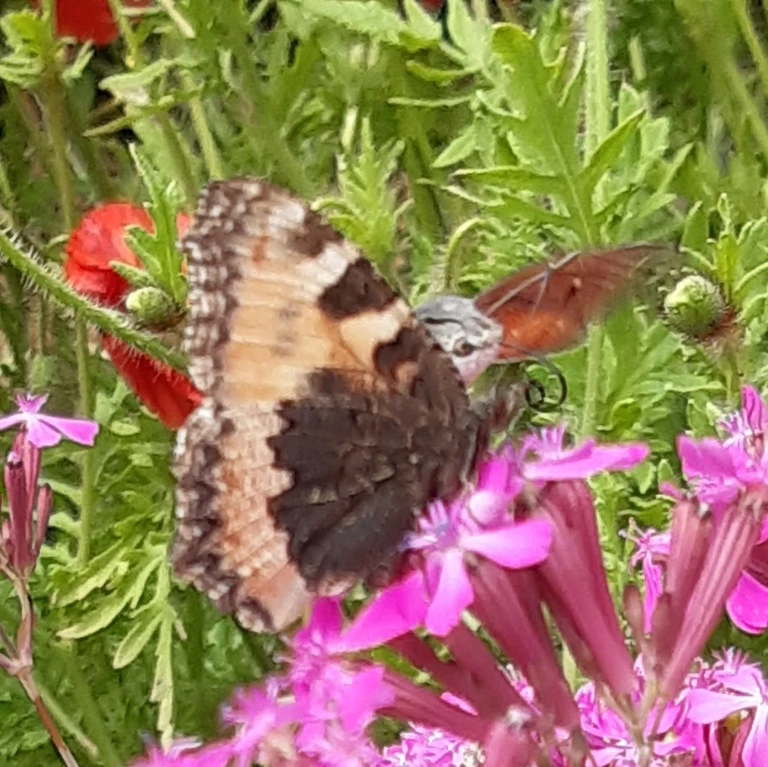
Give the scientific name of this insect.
Aglais urticae
